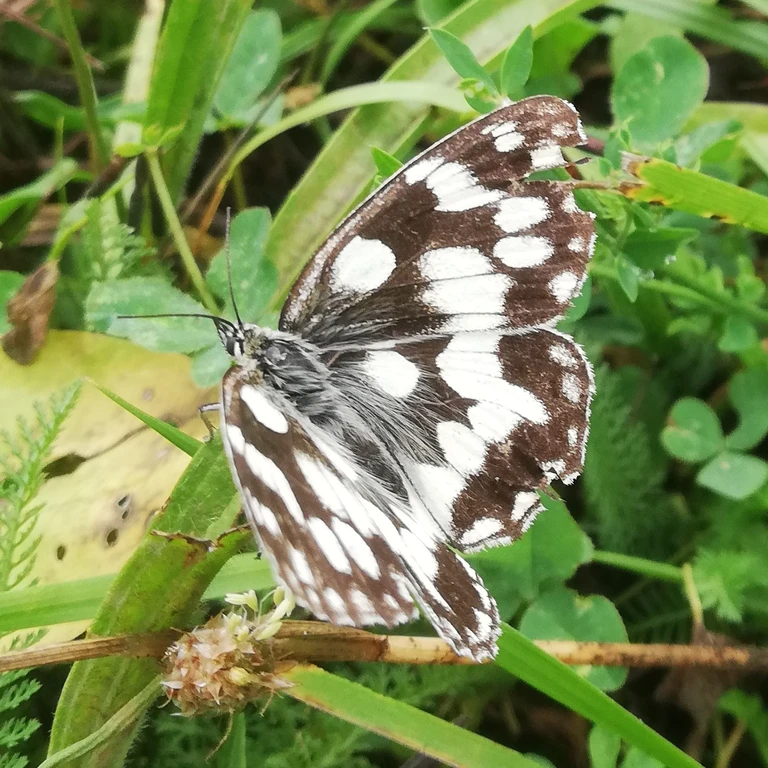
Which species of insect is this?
Melanargia galathea
